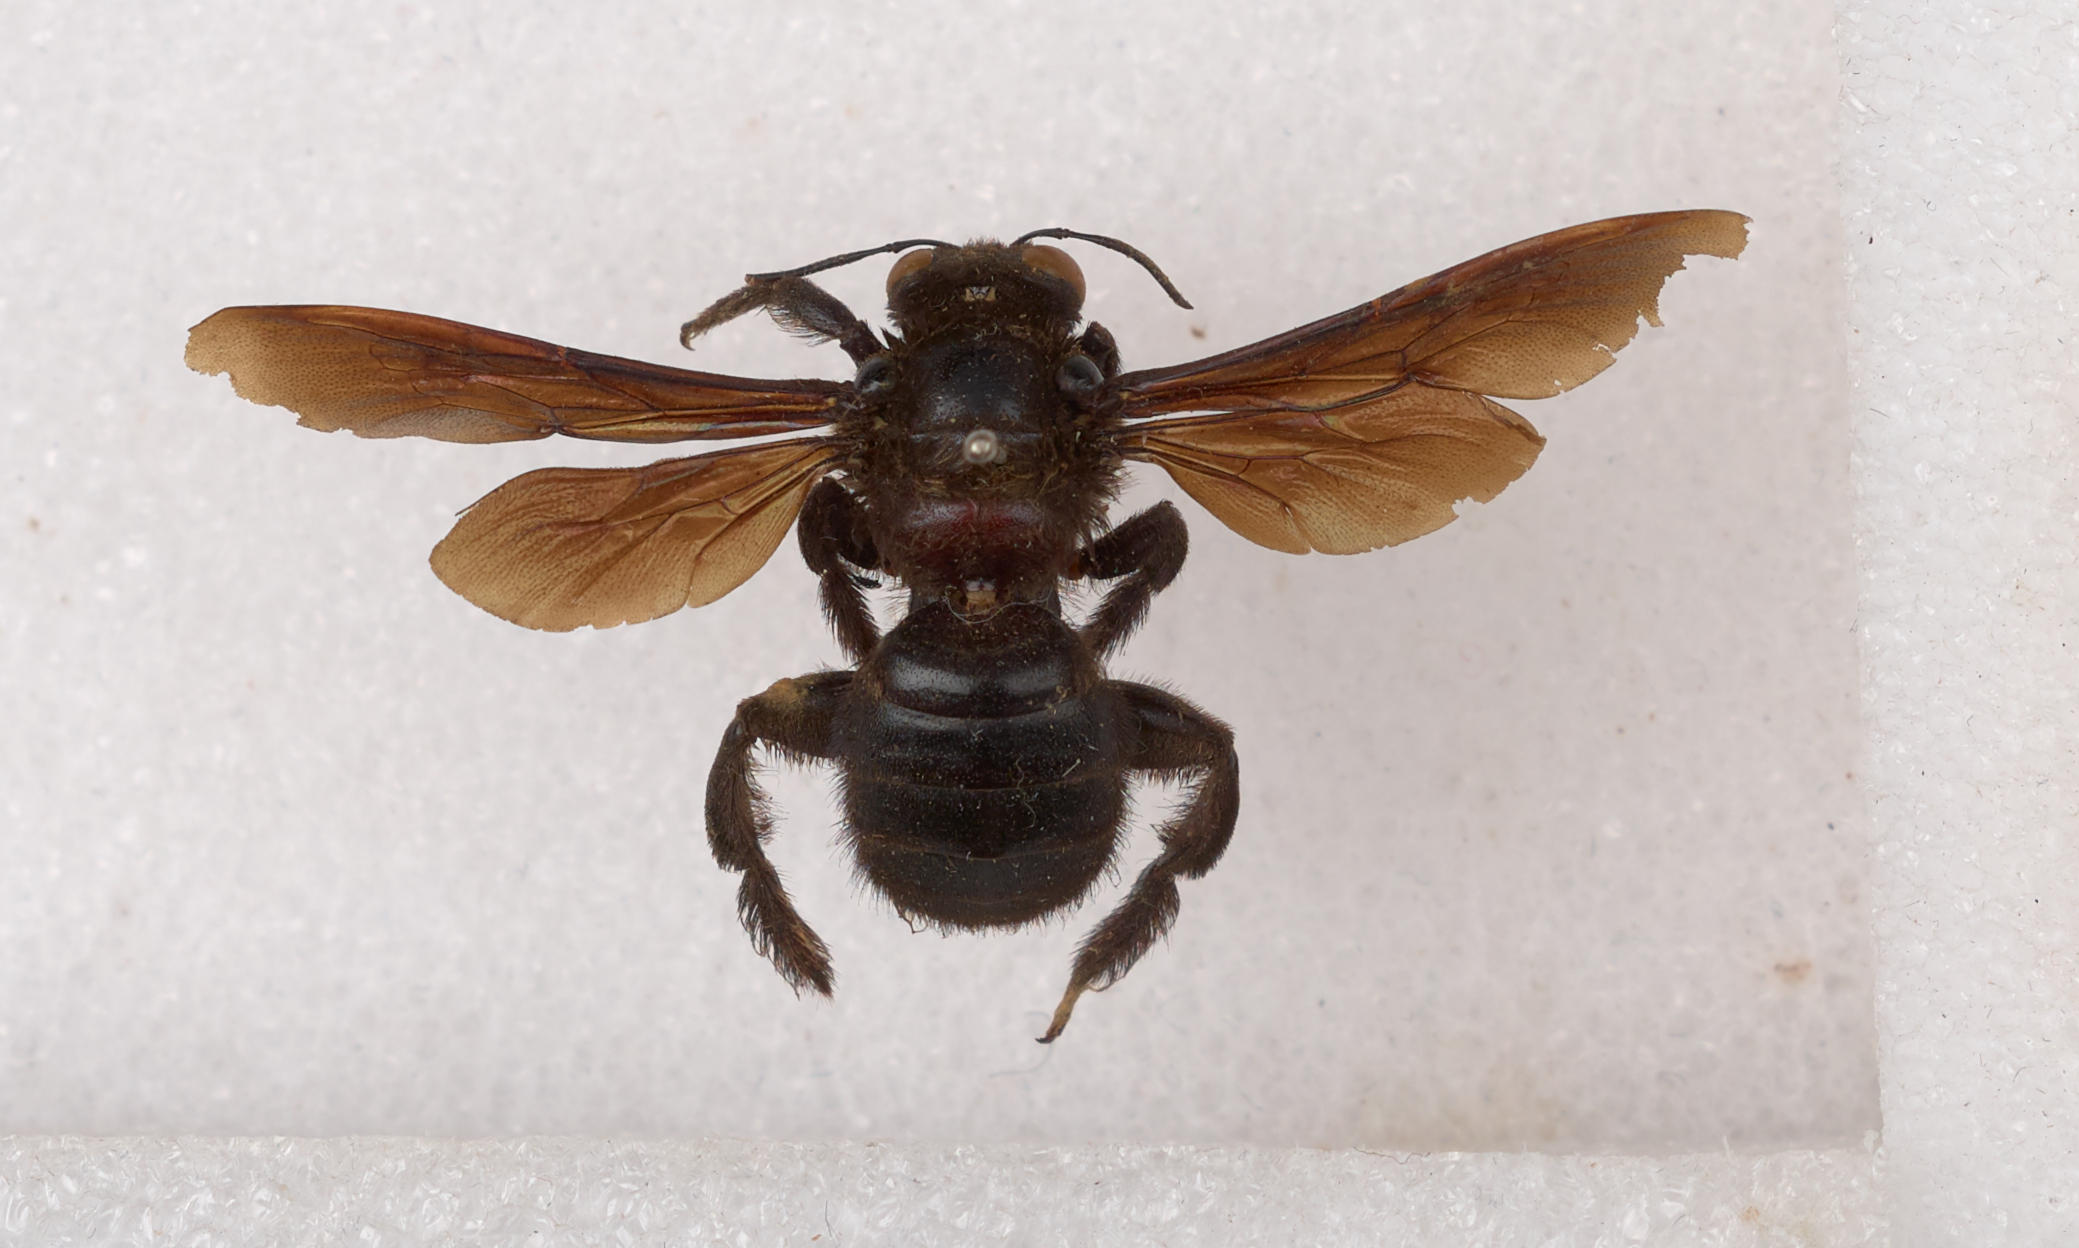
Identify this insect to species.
Mesa fedtschenckoi
